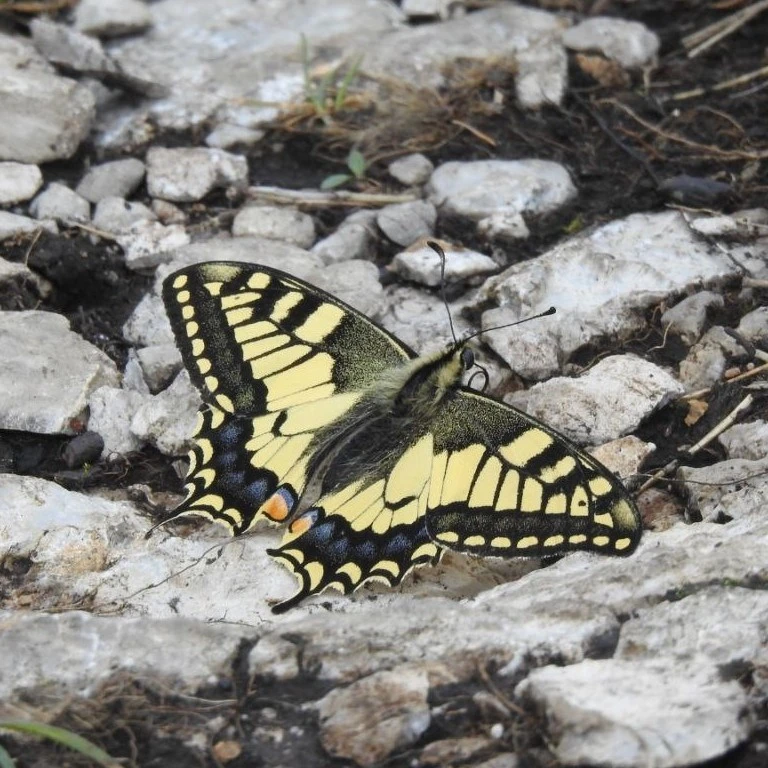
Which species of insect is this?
Papilio machaon
